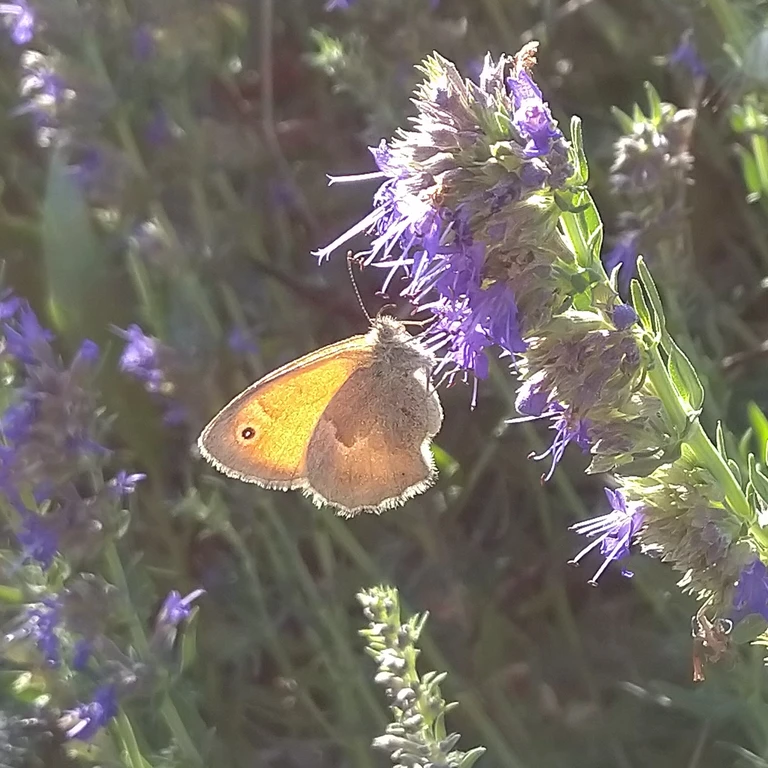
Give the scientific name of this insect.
Coenonympha pamphilus
